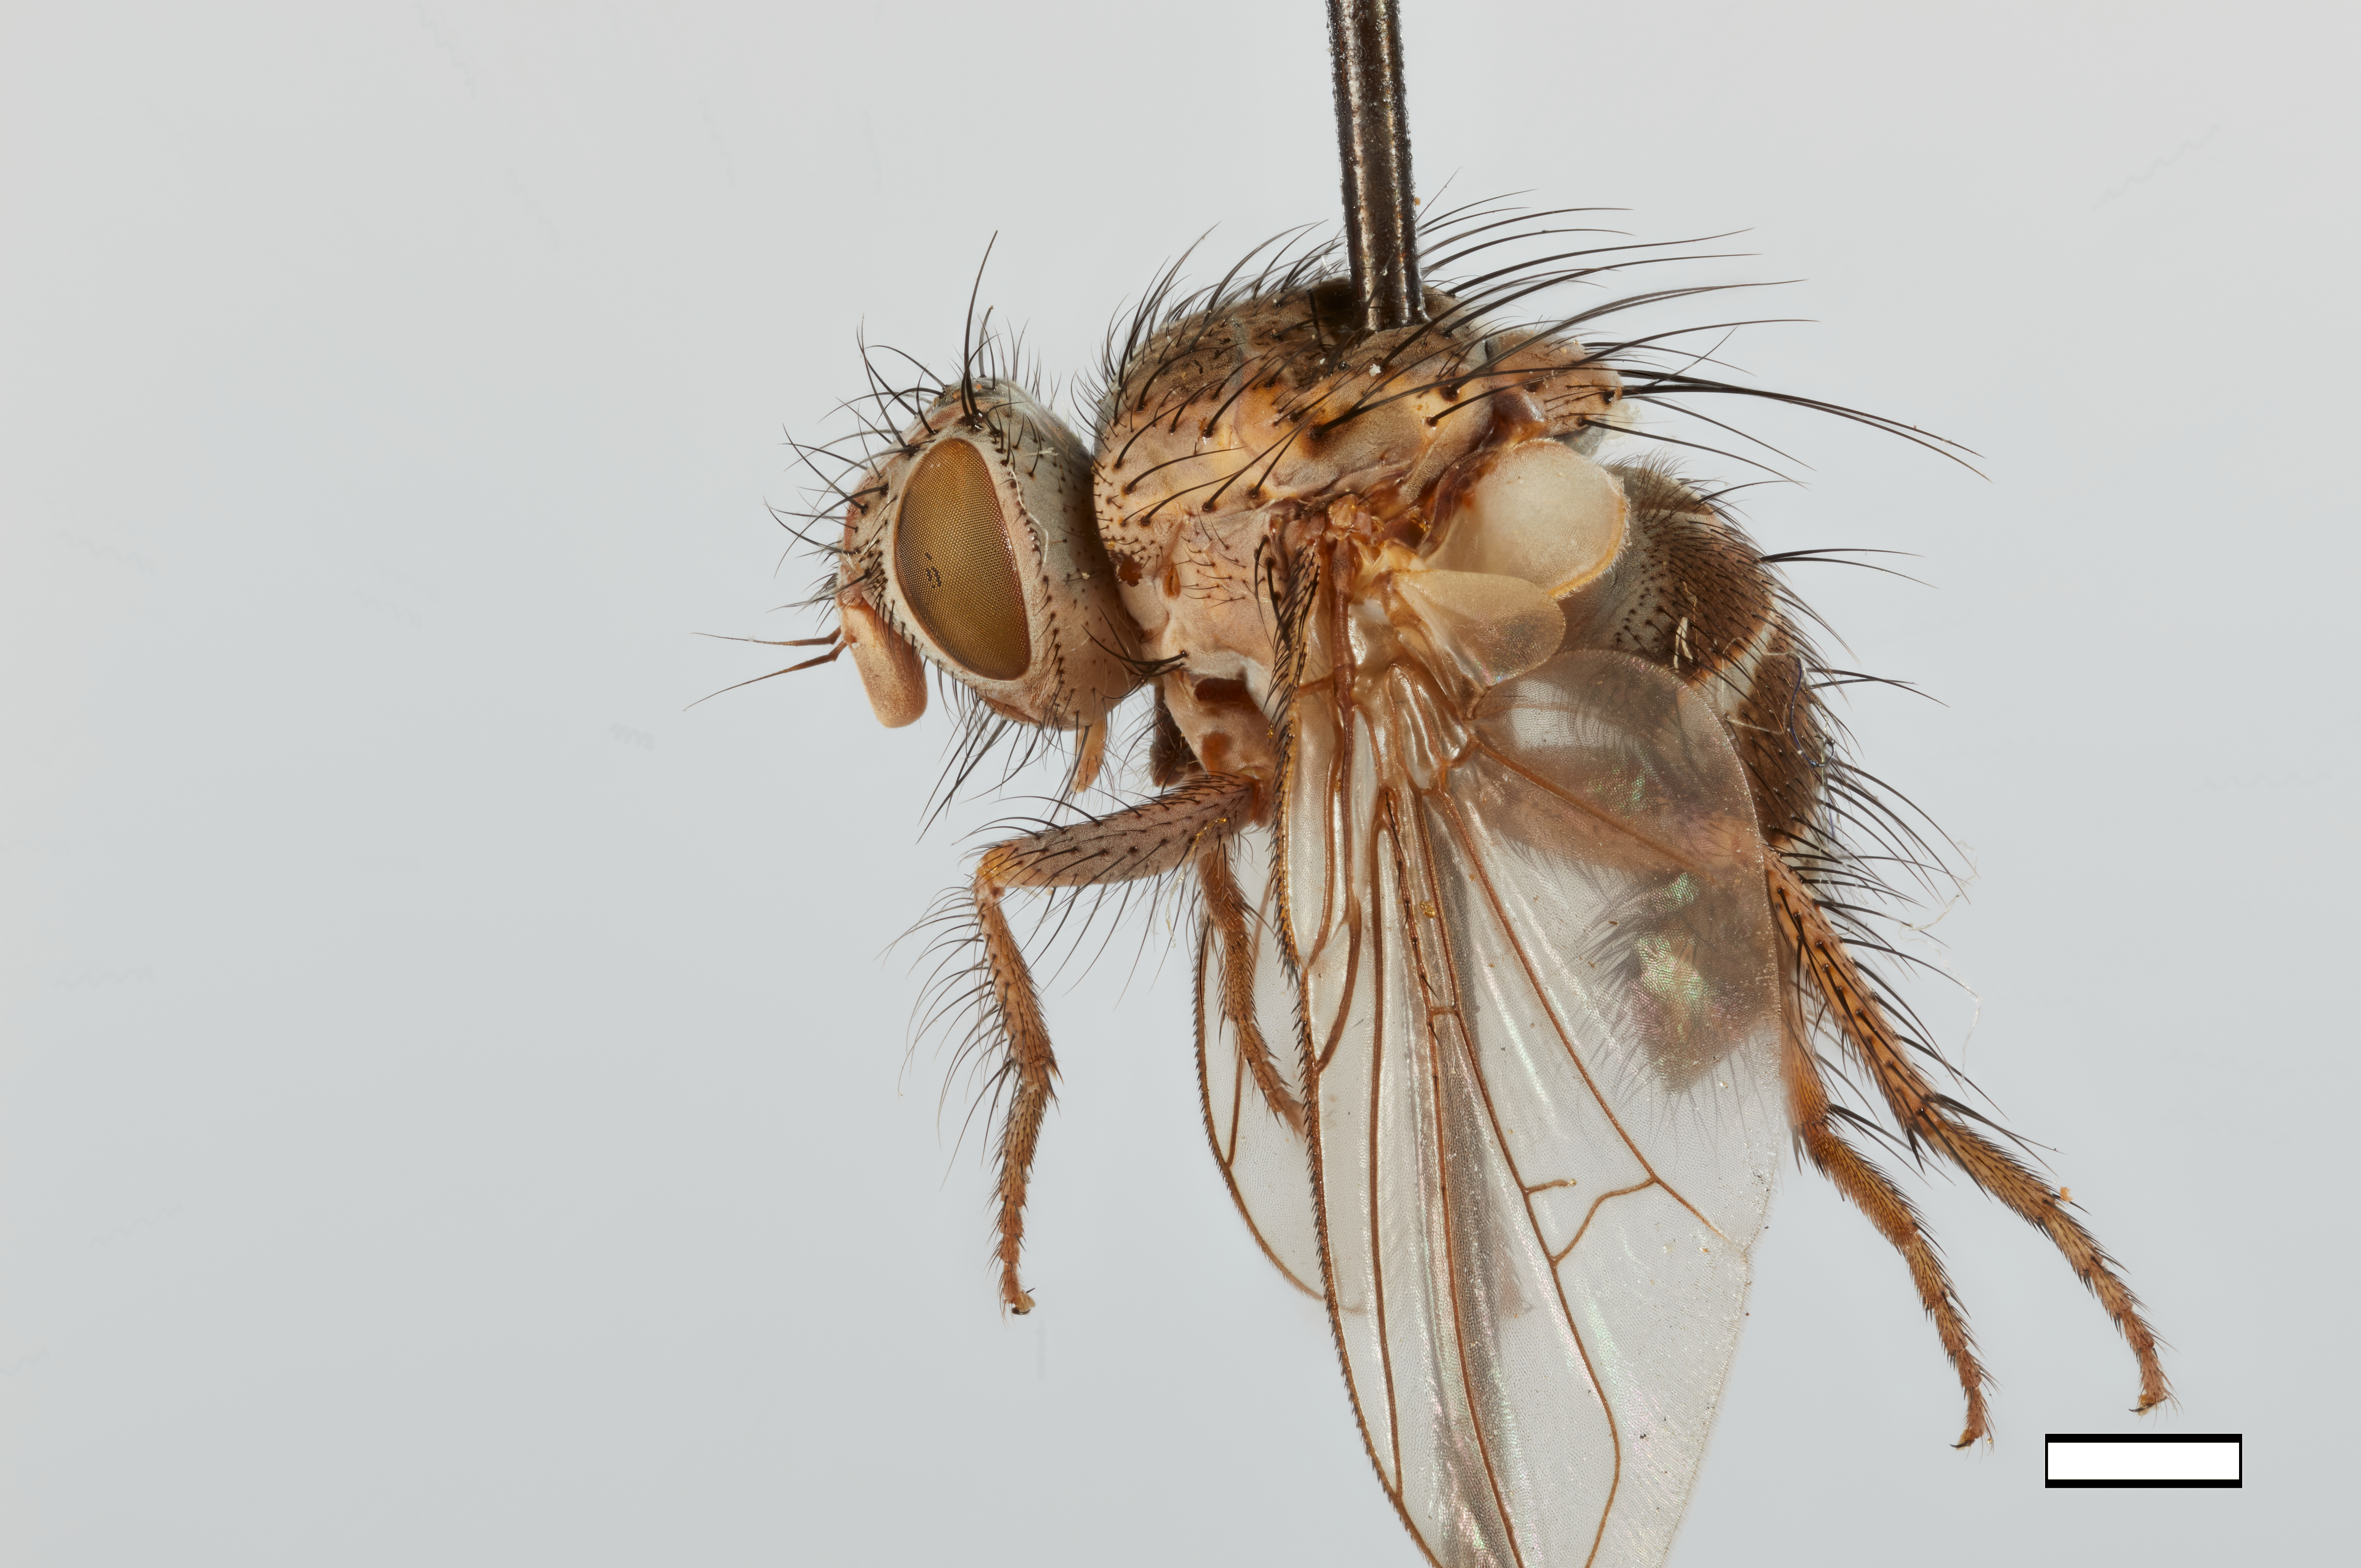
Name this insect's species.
Cartocometes io
